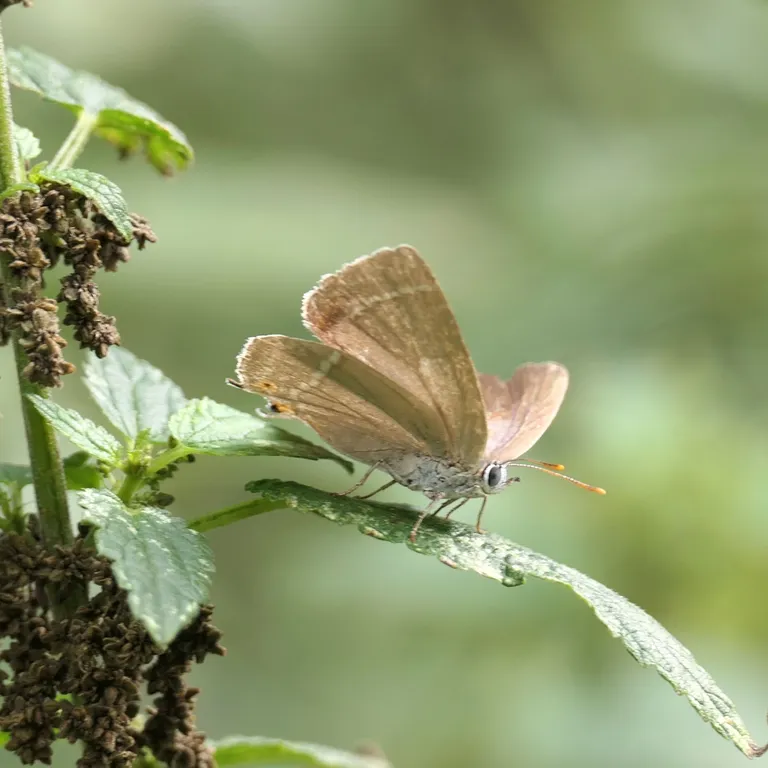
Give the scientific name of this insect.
Favonius quercus (also Quercusia quercus)
